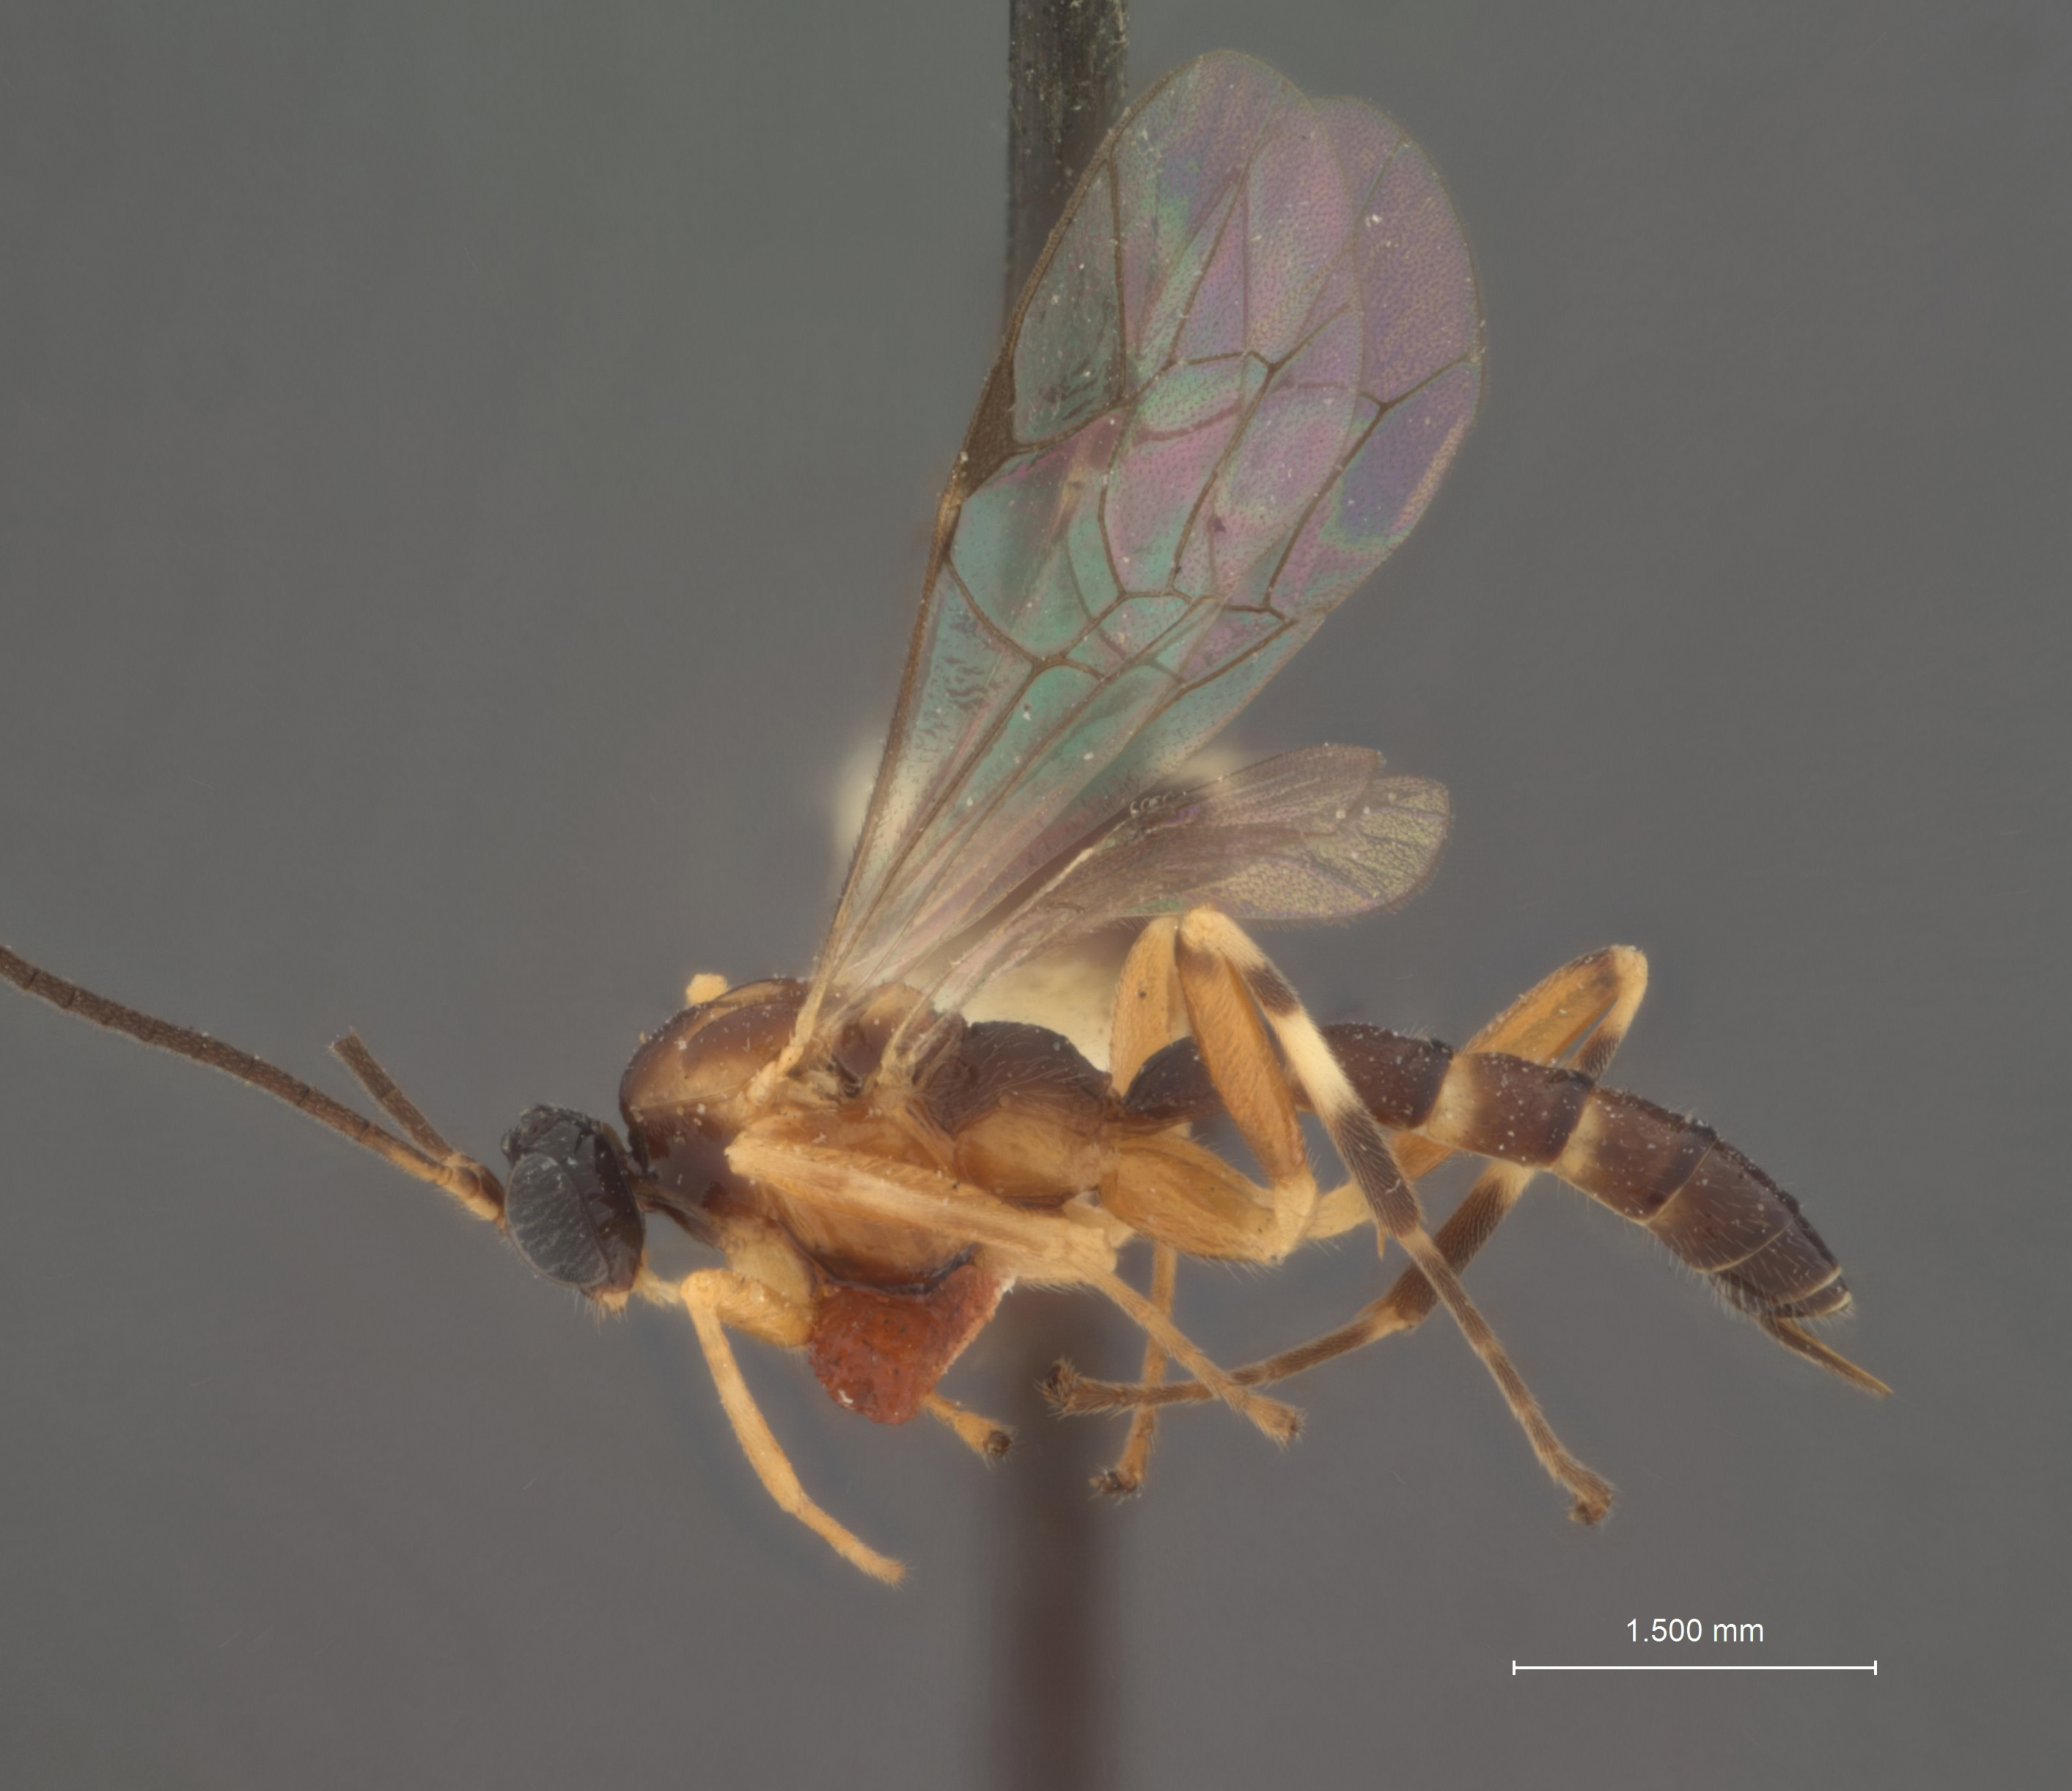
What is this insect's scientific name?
Polysphincta braucheri
